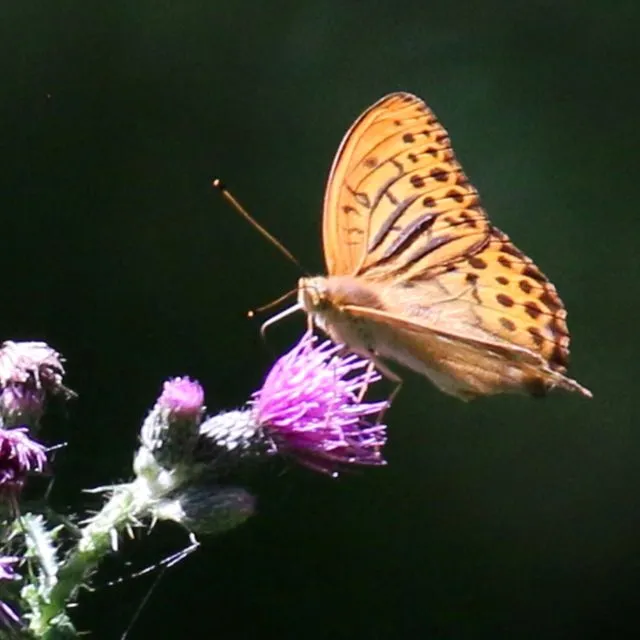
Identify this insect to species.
Argynnis paphia
